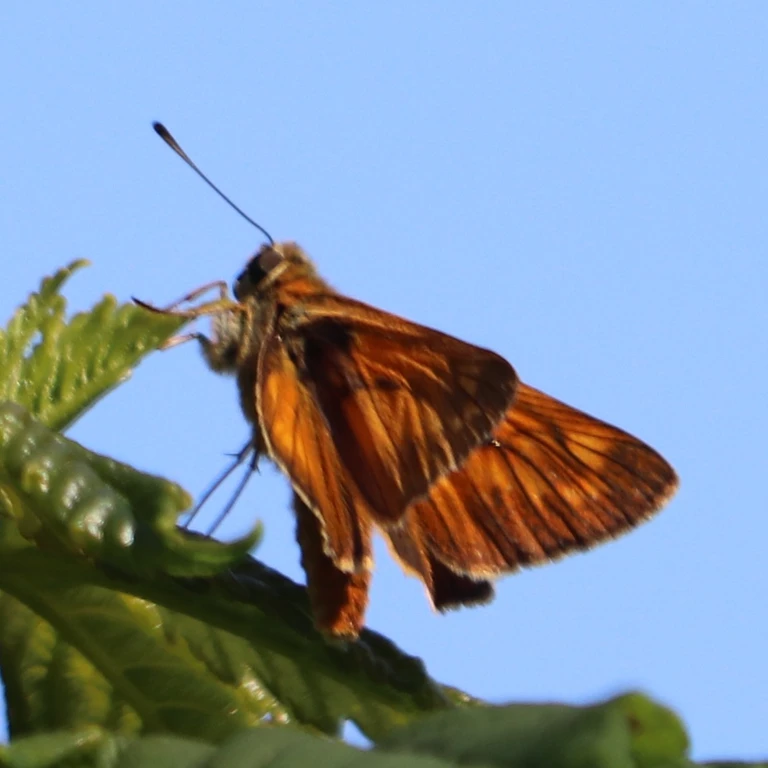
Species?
Ochlodes sylvanus (also Ochlodes venata)
